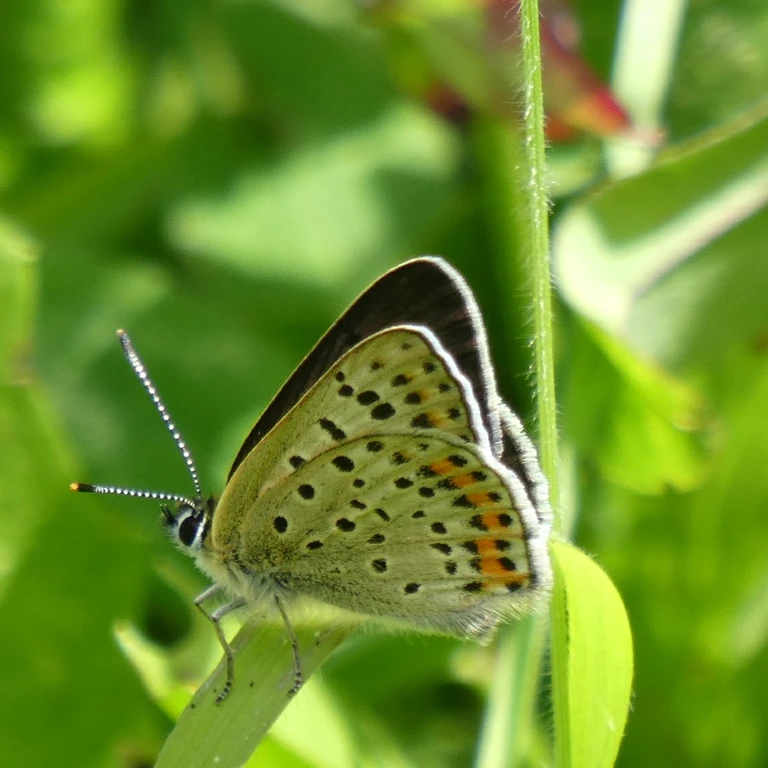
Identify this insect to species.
Lycaena tityrus (also Loweia tityrus)
